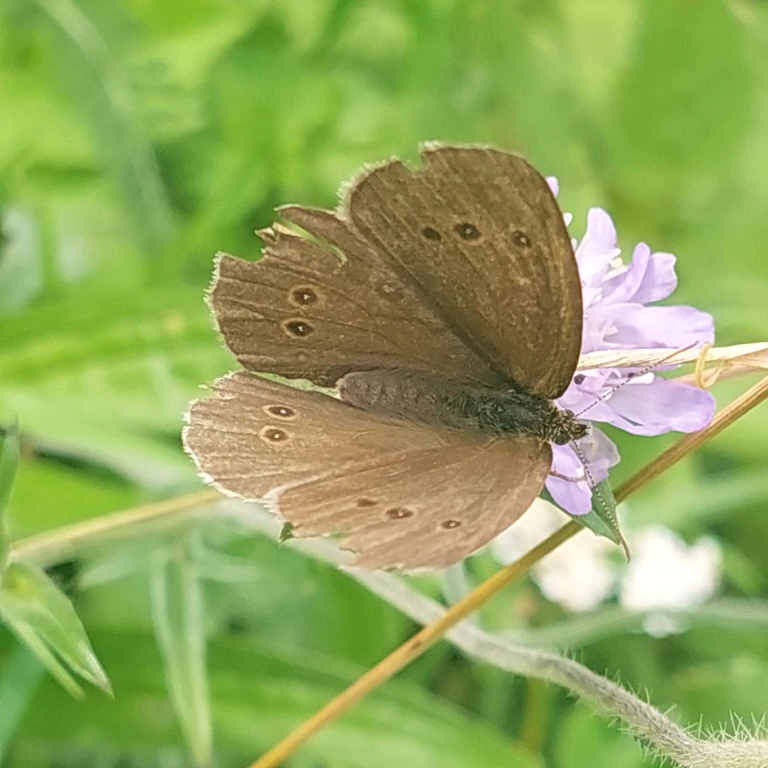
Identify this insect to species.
Aphantopus hyperantus
